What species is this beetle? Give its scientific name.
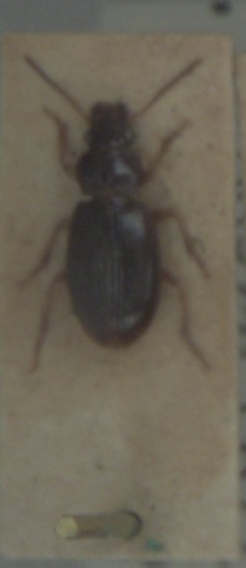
Bradycellus sharpi
